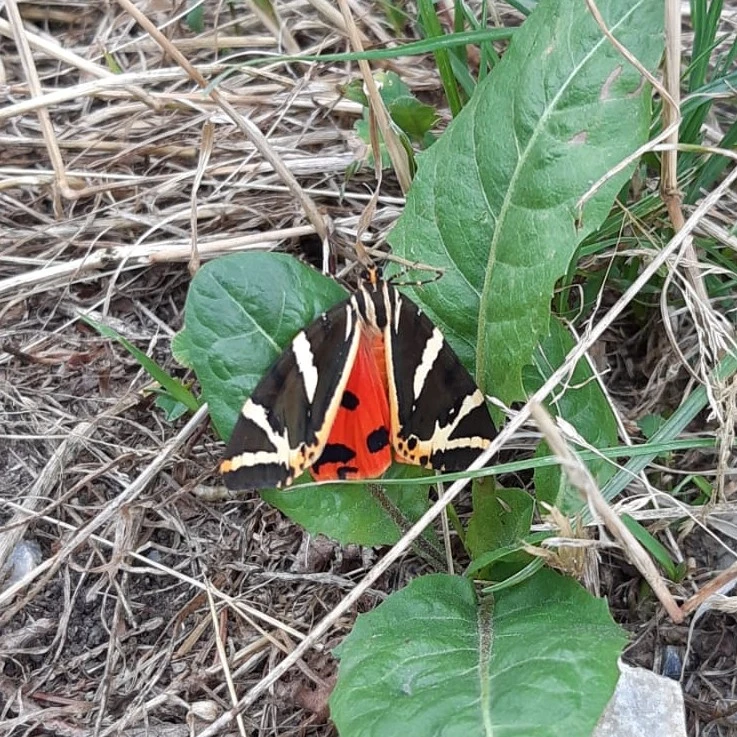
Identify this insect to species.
Euplagia quadripunctaria
